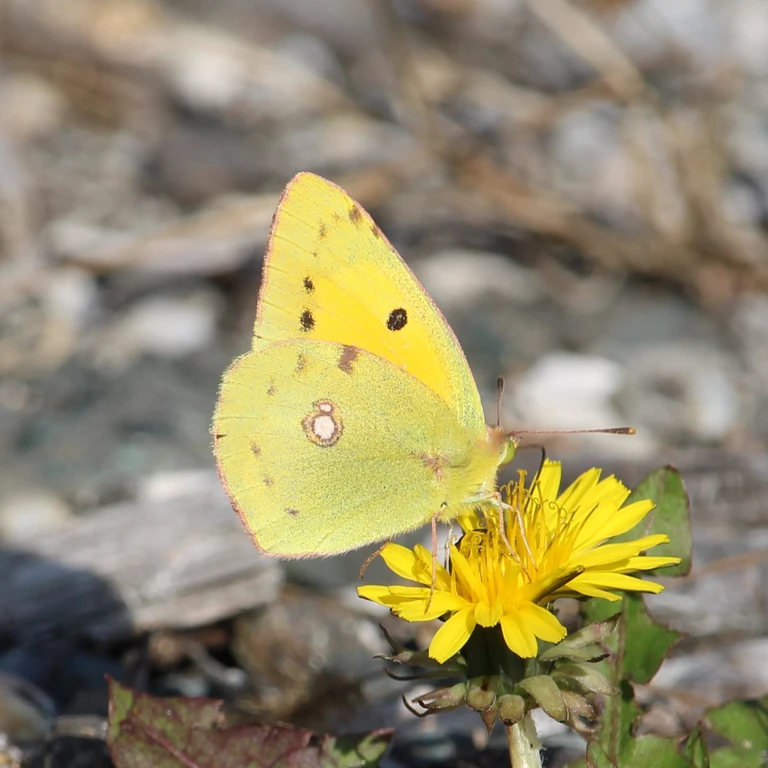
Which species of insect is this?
Colias croceus
